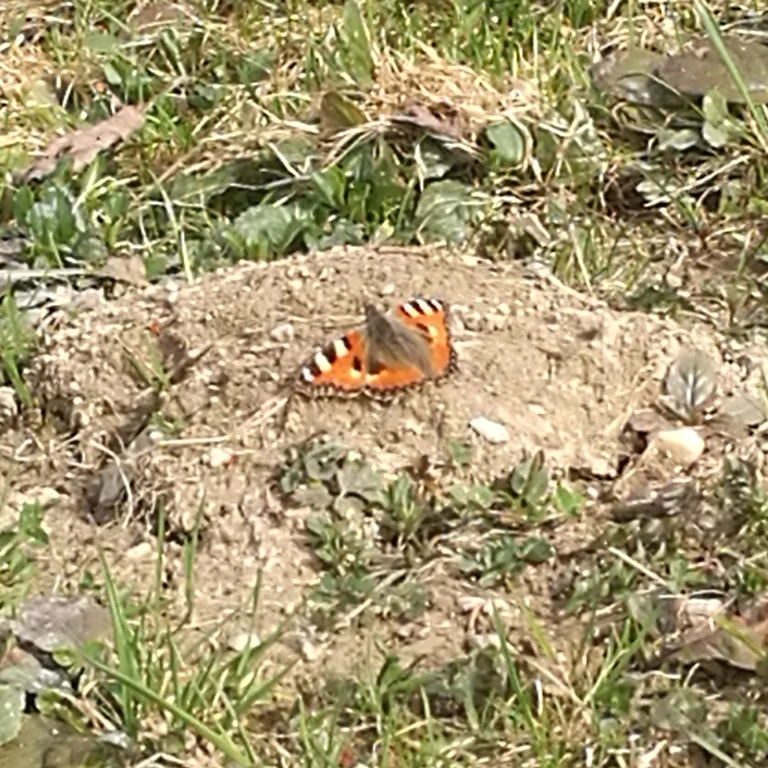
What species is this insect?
Aglais urticae
